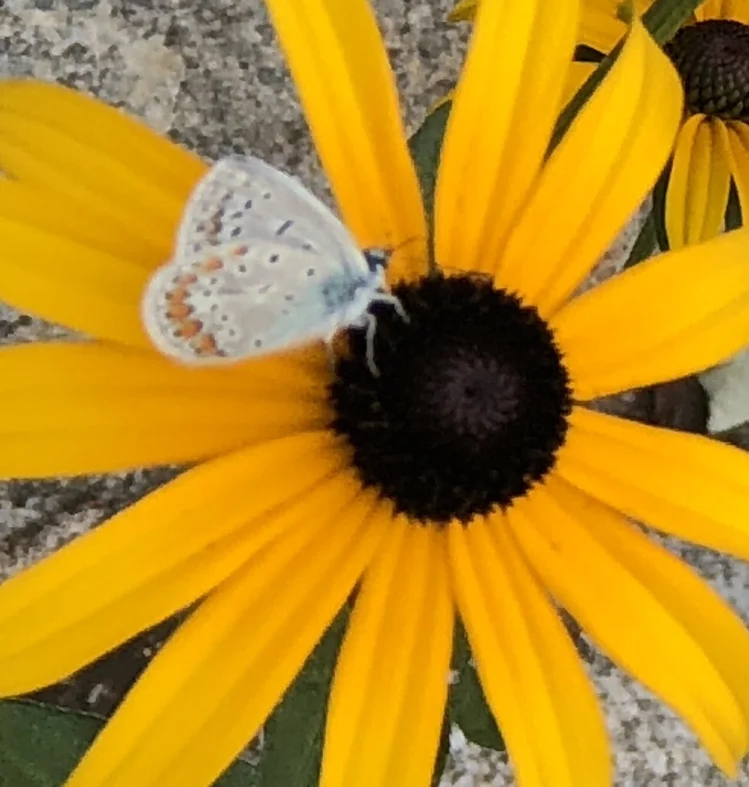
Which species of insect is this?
Polyommatus icarus
